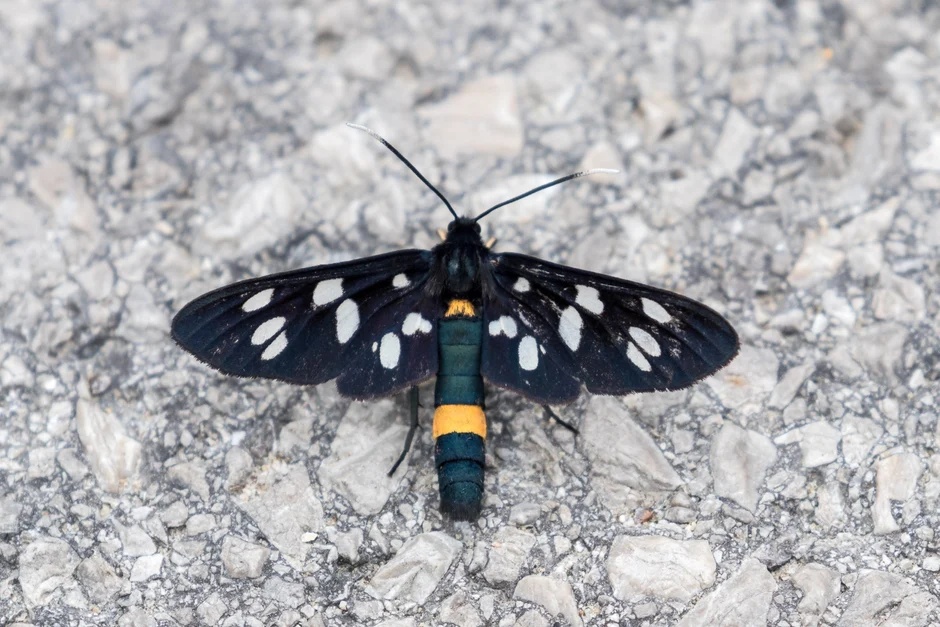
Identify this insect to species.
Amata phegea
